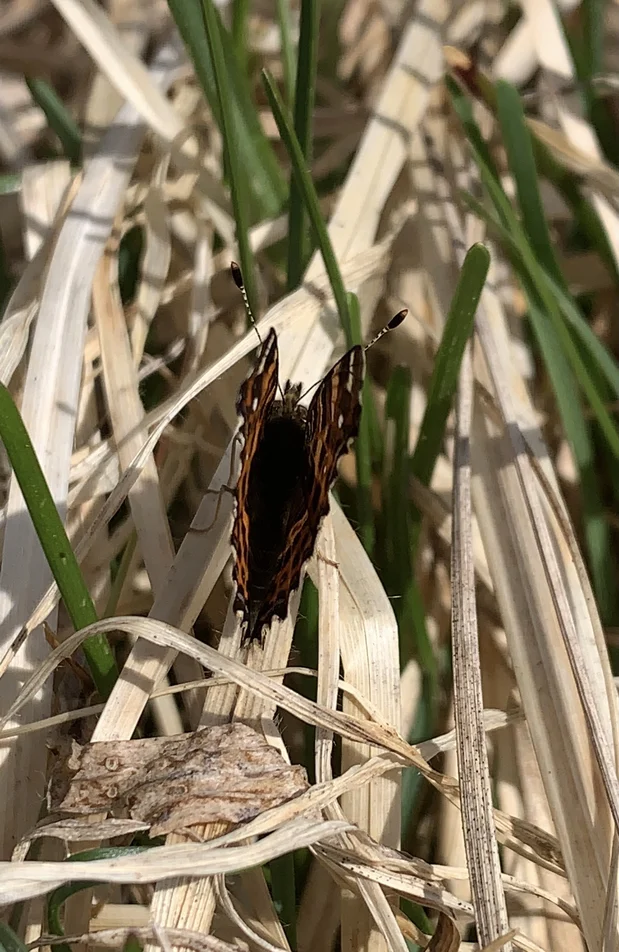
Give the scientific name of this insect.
Araschnia levana
